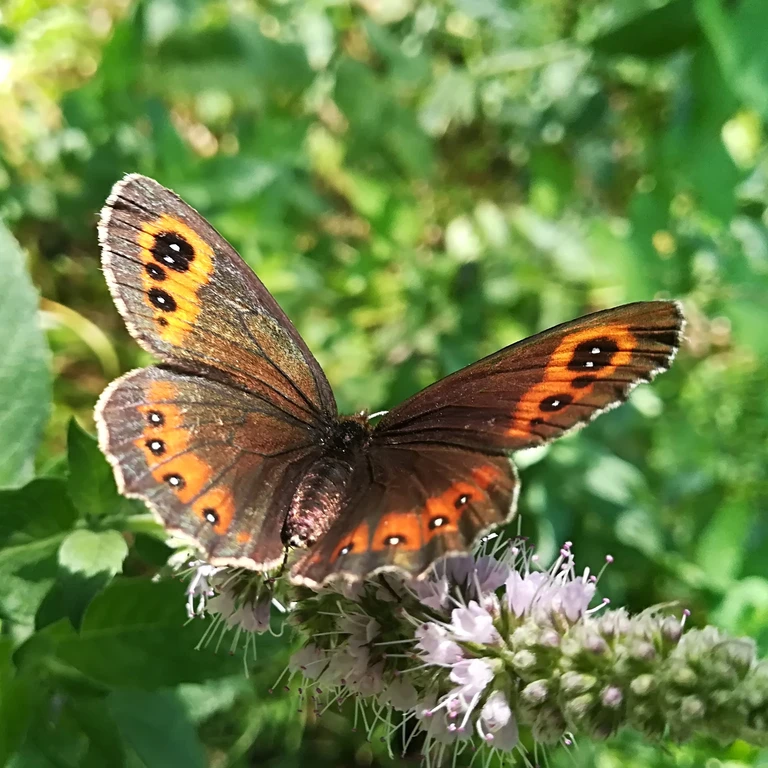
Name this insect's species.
Erebia aethiops
